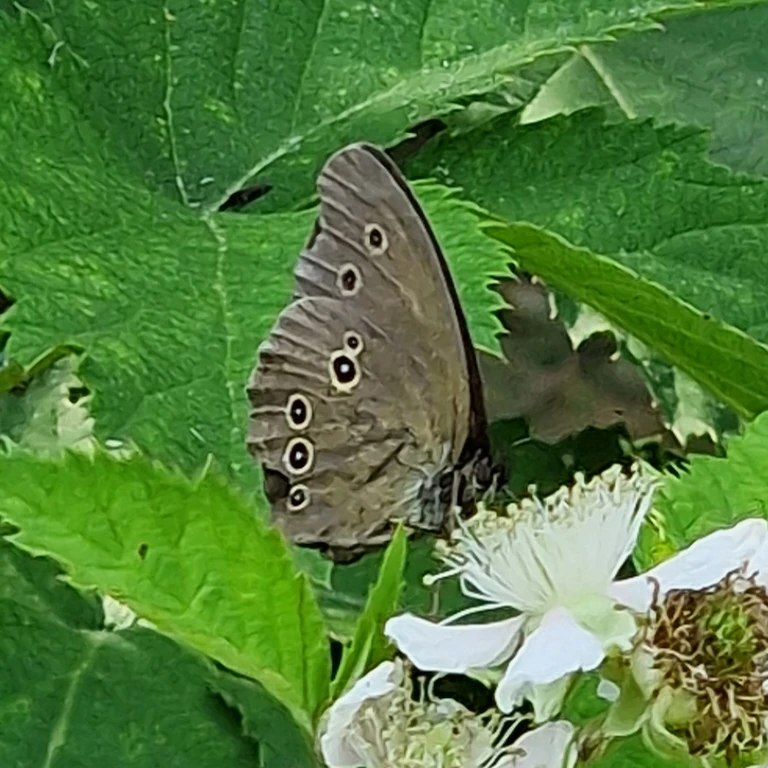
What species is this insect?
Aphantopus hyperantus
